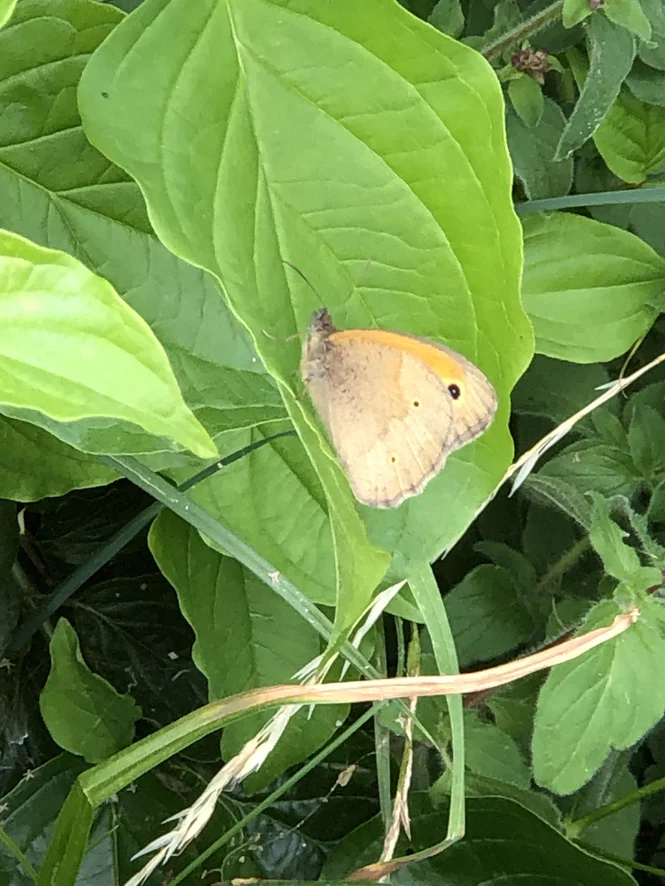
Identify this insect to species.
Maniola jurtina
